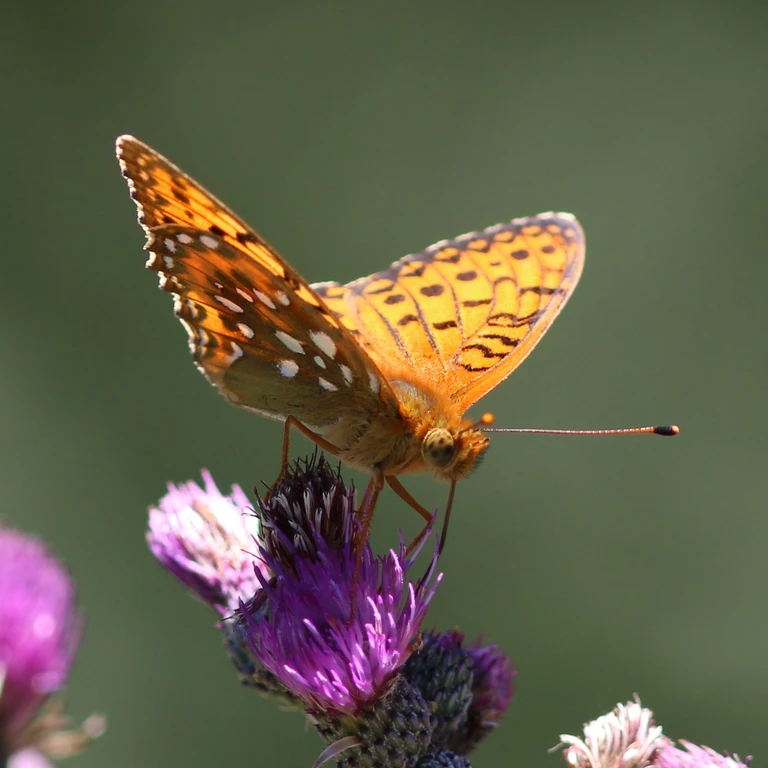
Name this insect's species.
Speyeria aglaja
